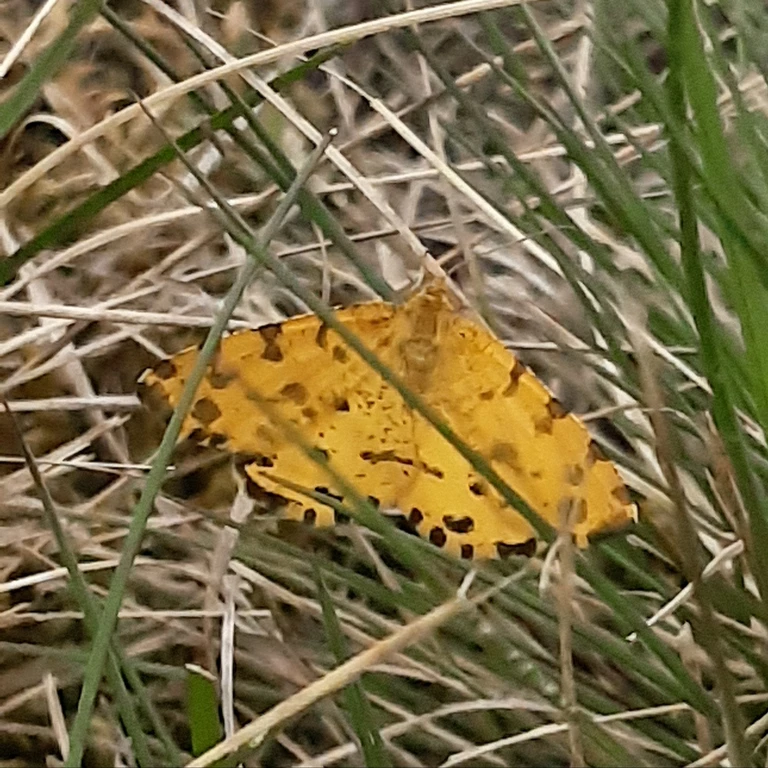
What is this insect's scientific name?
Pseudopanthera macularia
